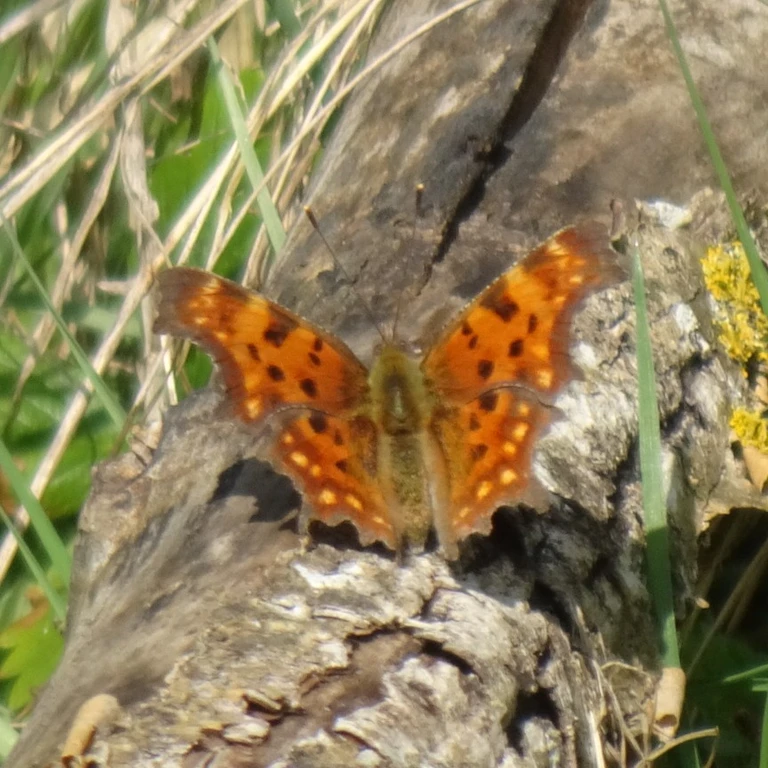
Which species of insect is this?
Polygonia c-album
